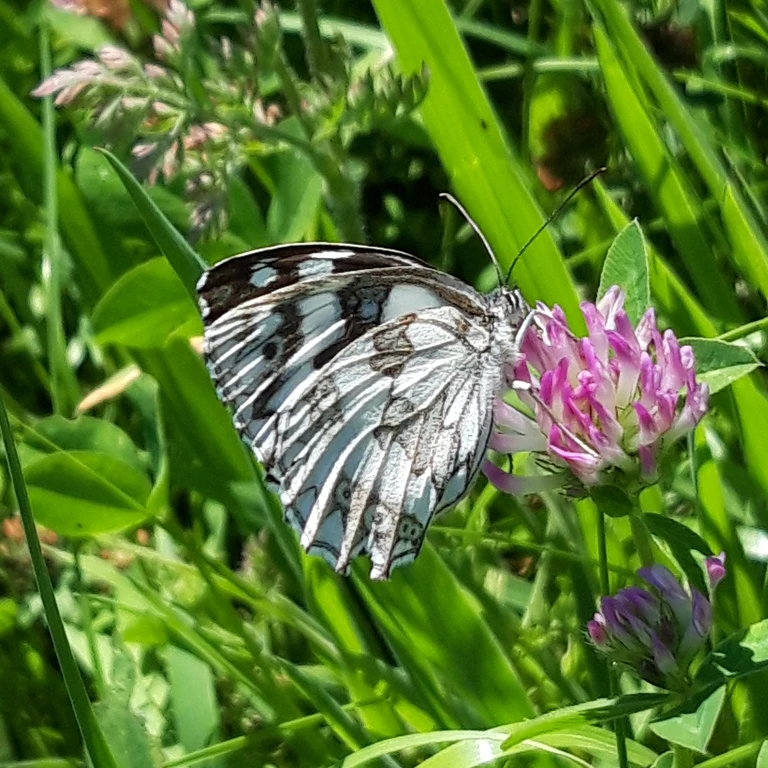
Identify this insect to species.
Melanargia galathea
